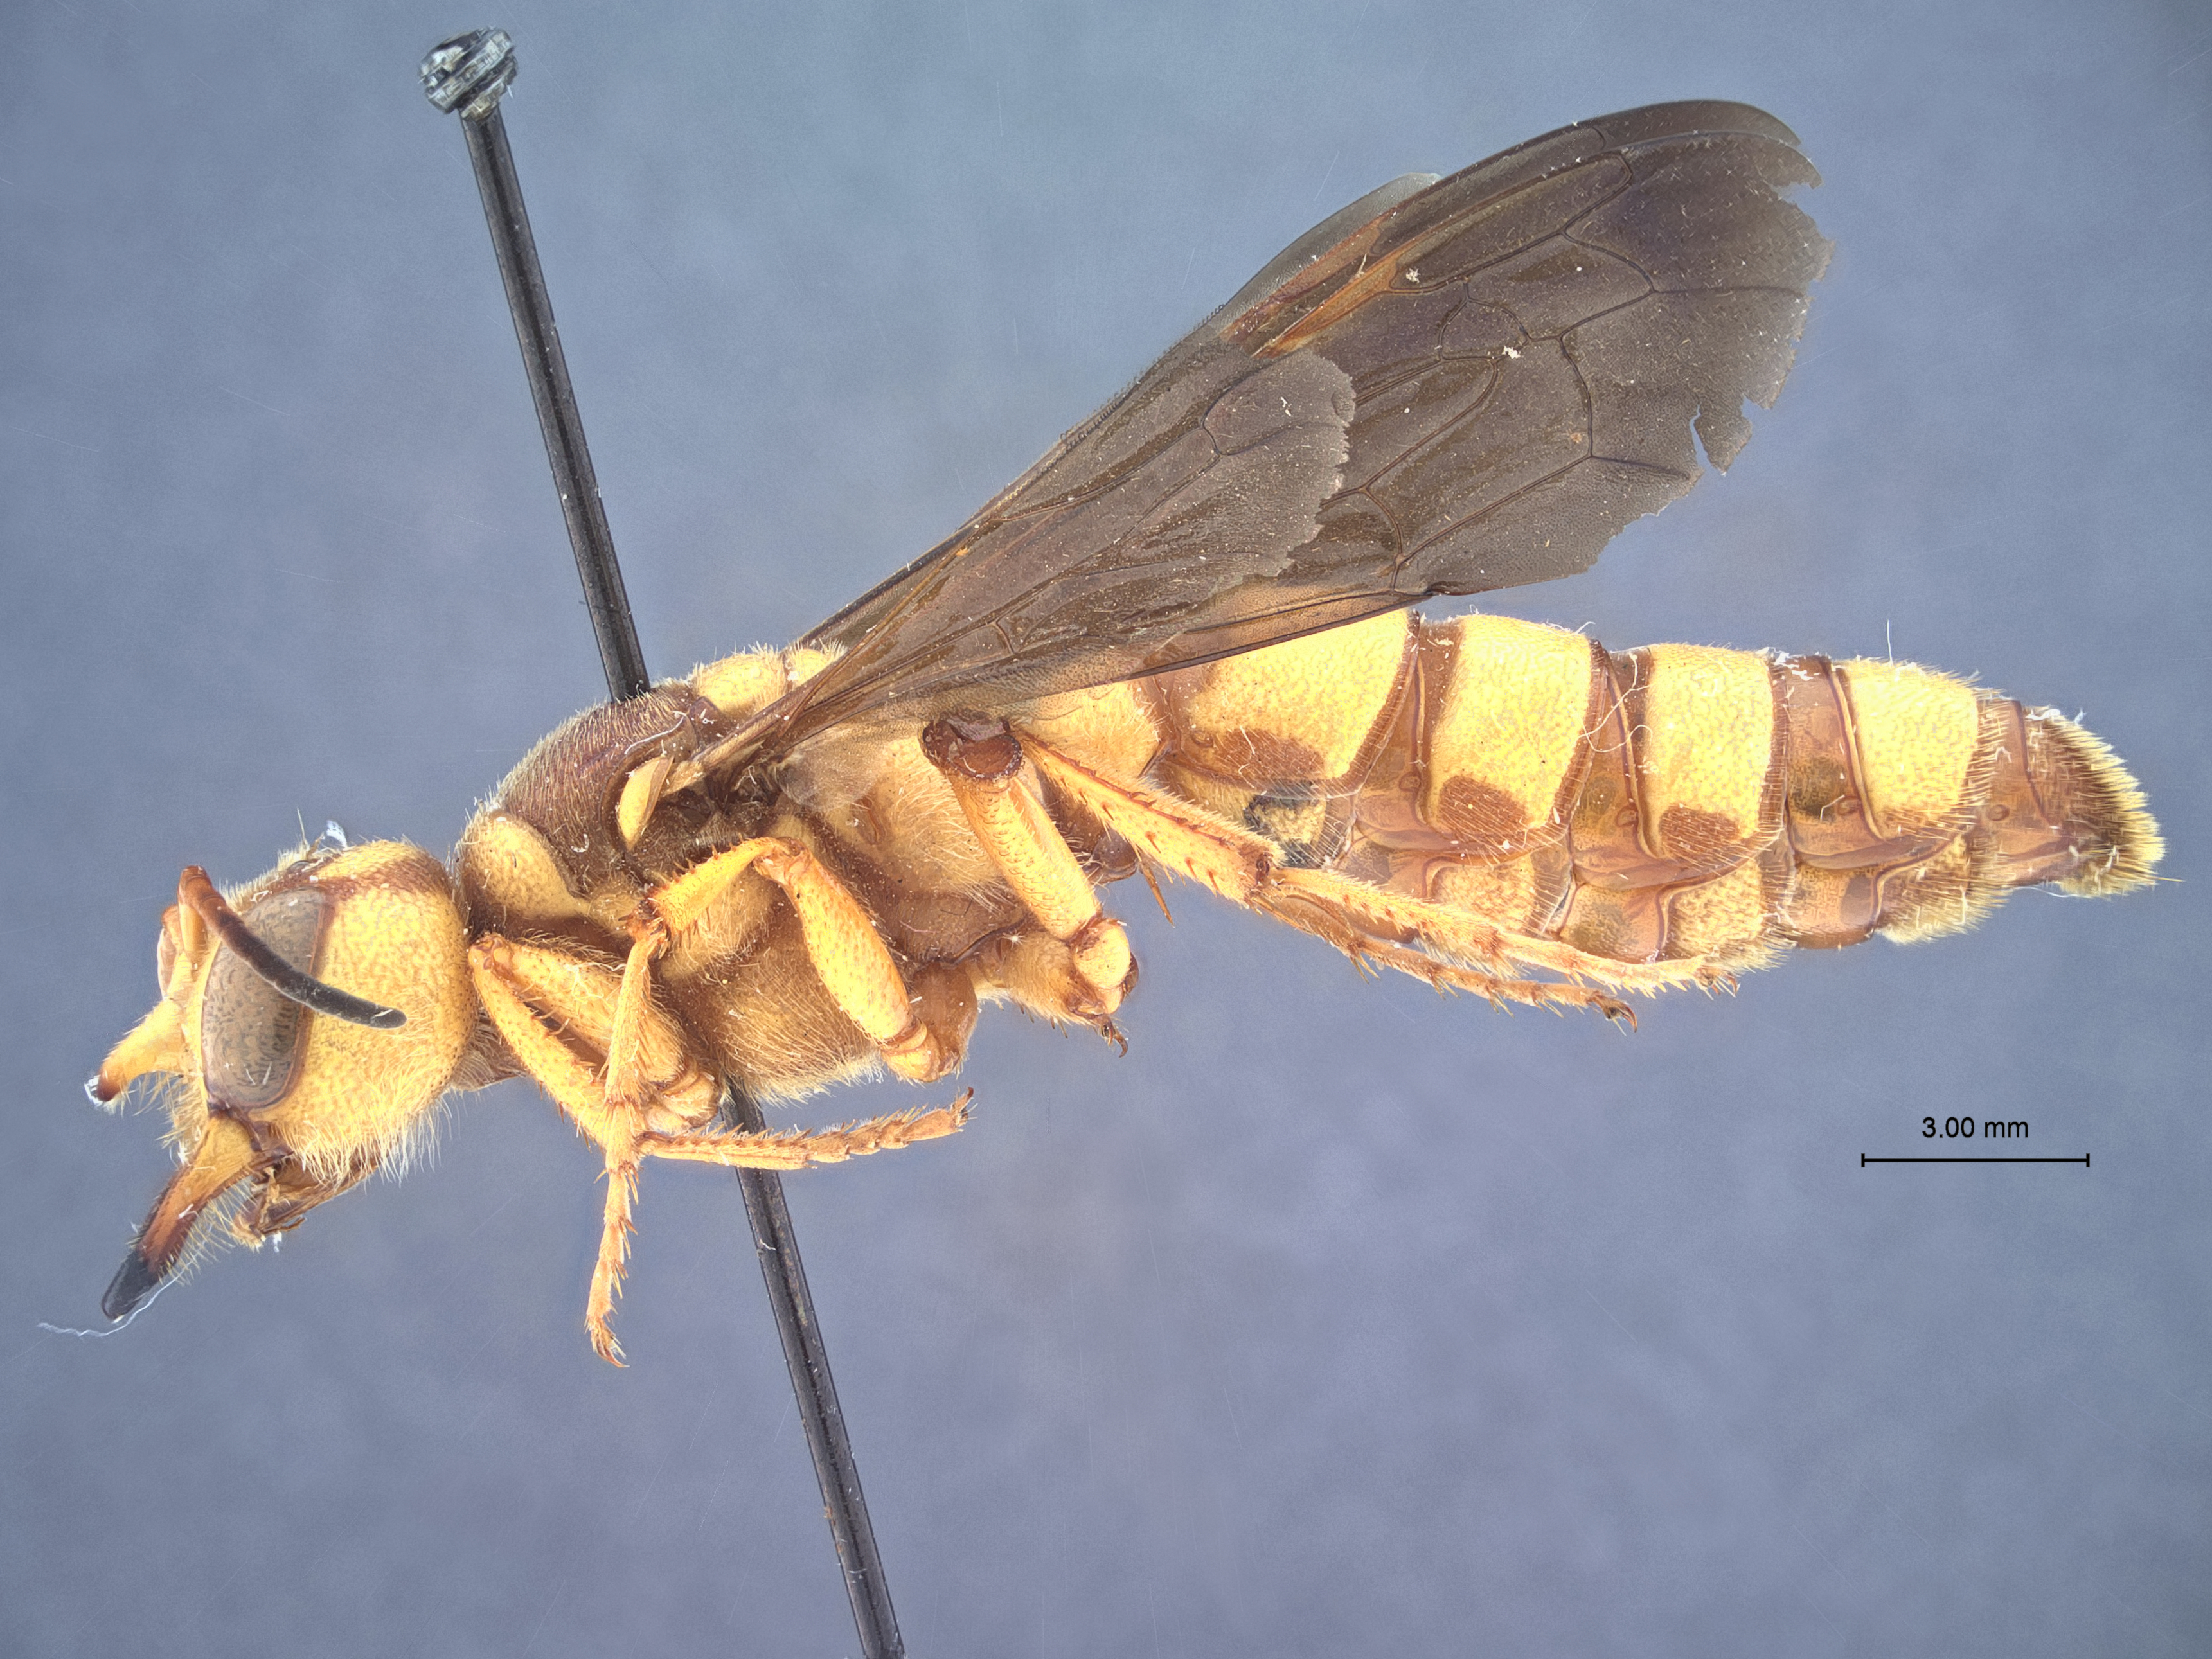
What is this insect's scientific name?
Cerceris frontata
